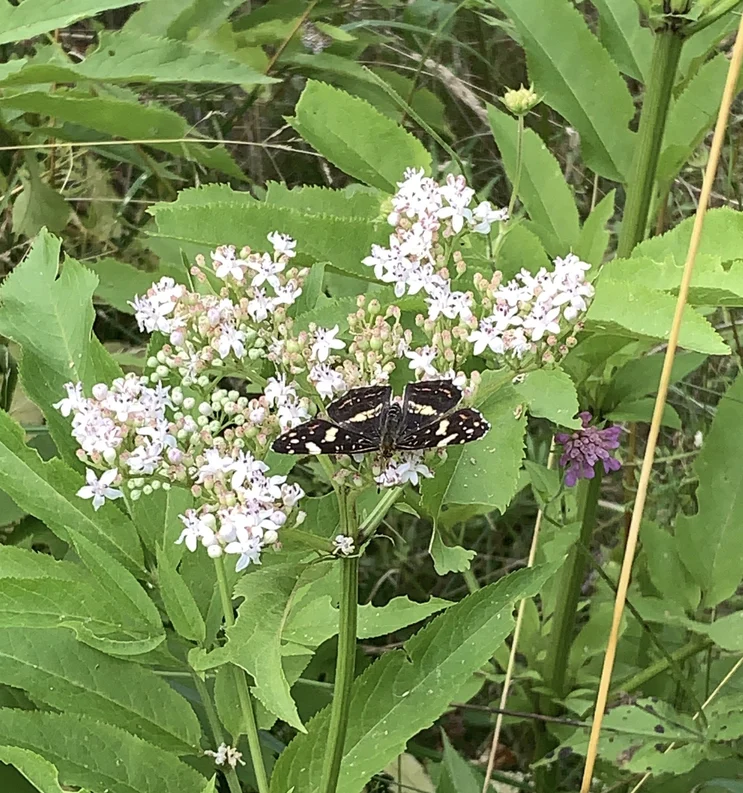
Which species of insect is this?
Araschnia levana
